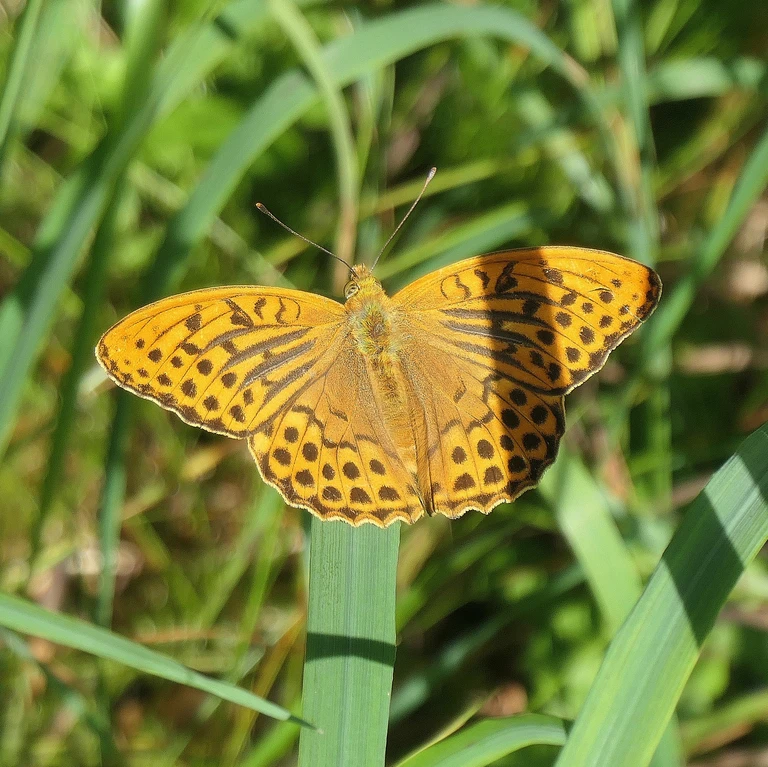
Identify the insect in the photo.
Argynnis paphia
